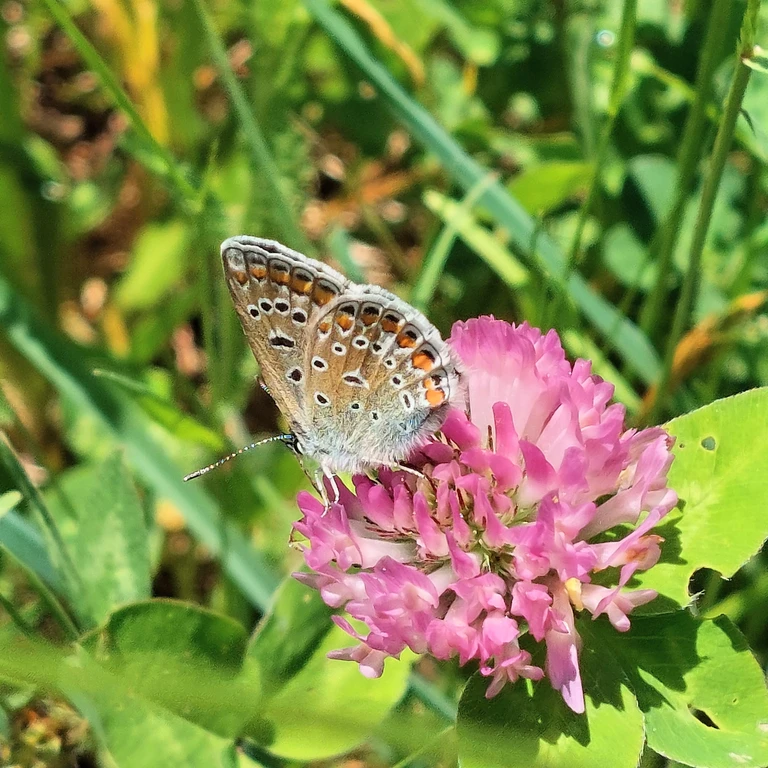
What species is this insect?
Polyommatus icarus
